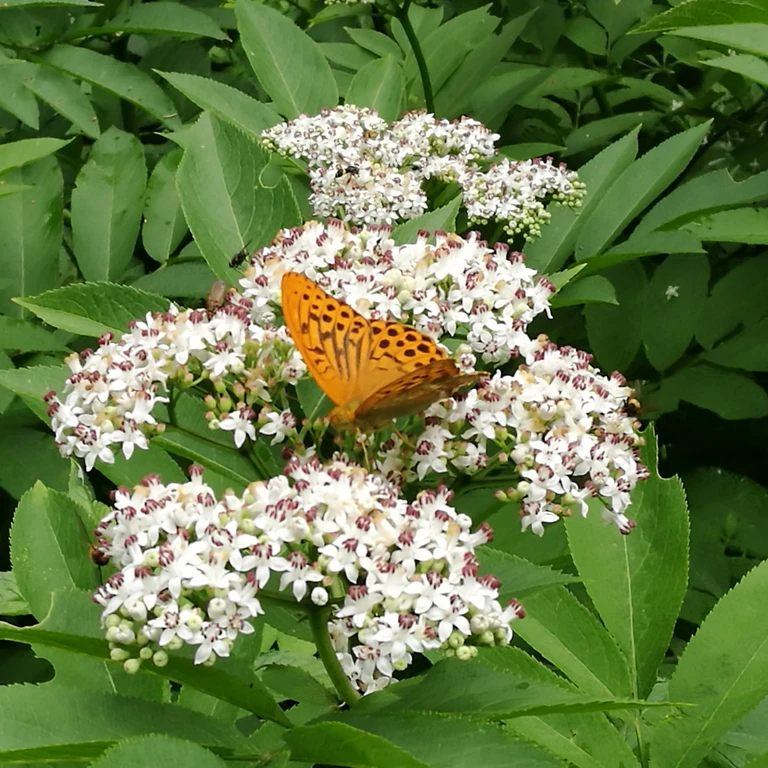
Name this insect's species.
Argynnis paphia
